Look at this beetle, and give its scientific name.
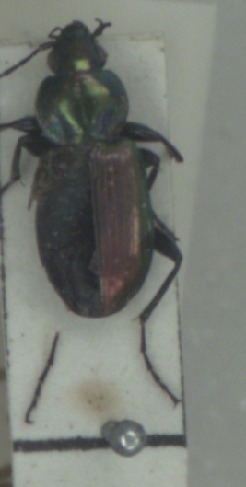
Agonum sexpunctatum
